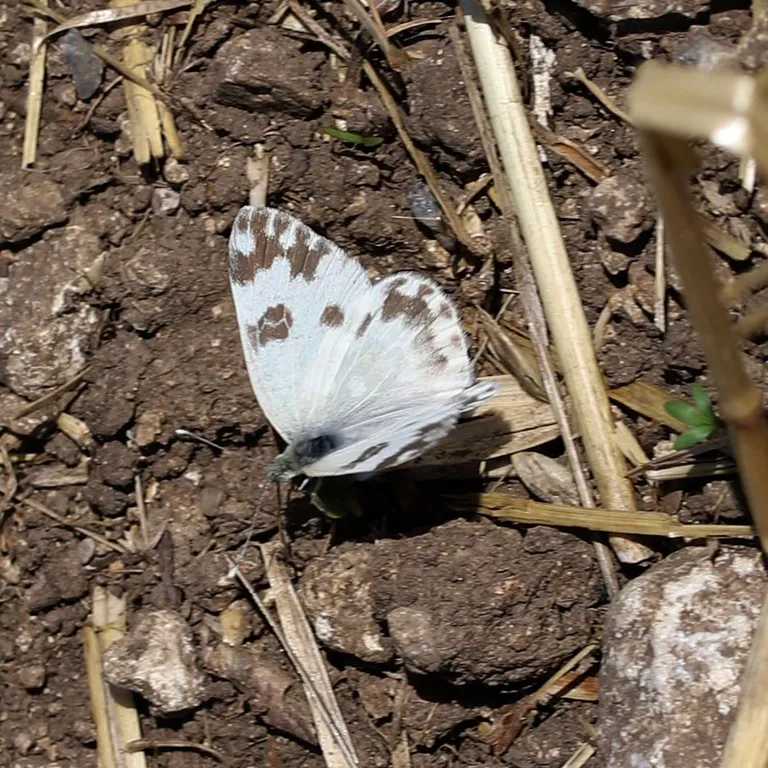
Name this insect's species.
Pontia edusa
